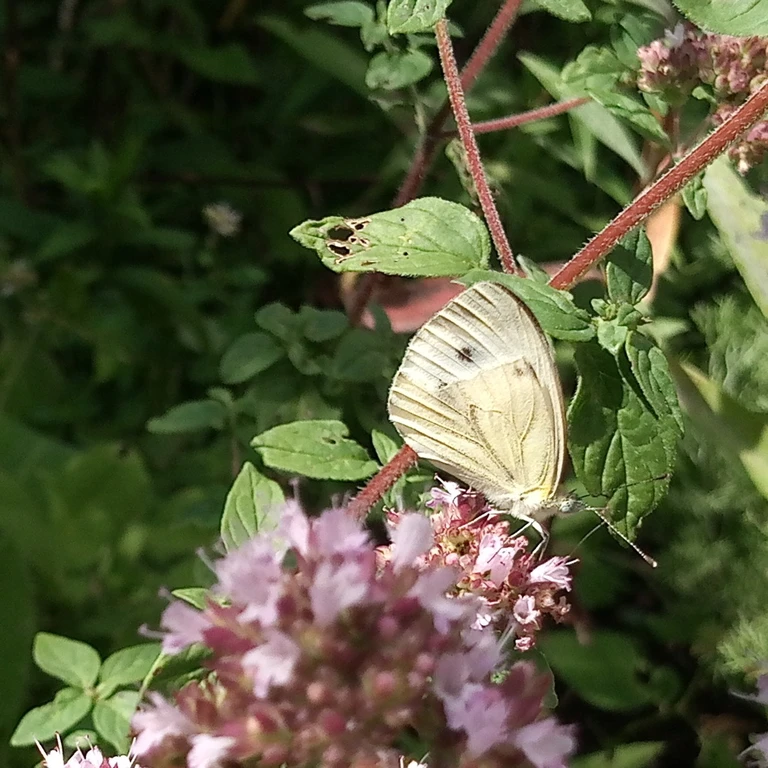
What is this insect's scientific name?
Pieris napi
